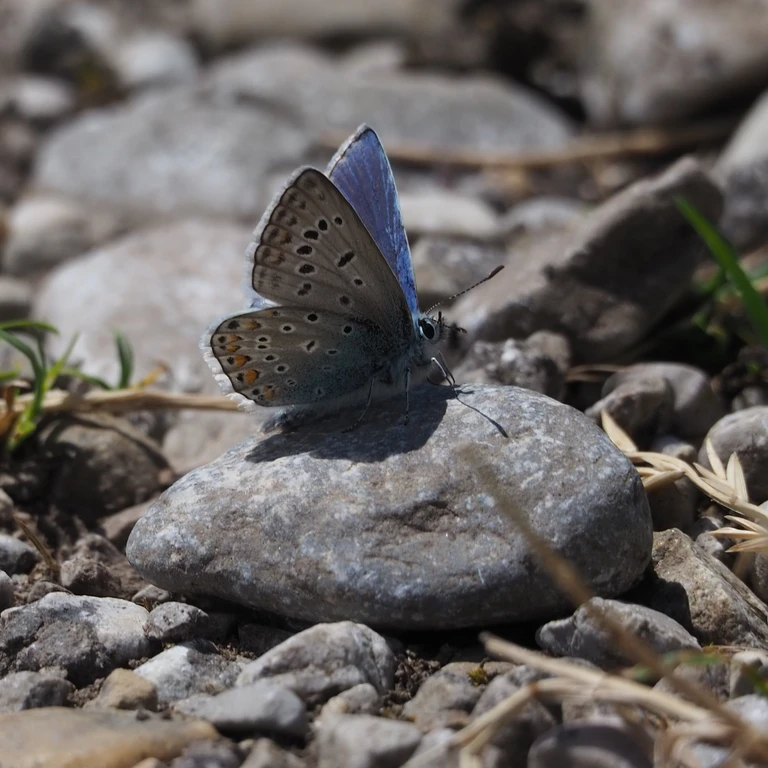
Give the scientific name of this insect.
Polyommatus icarus
